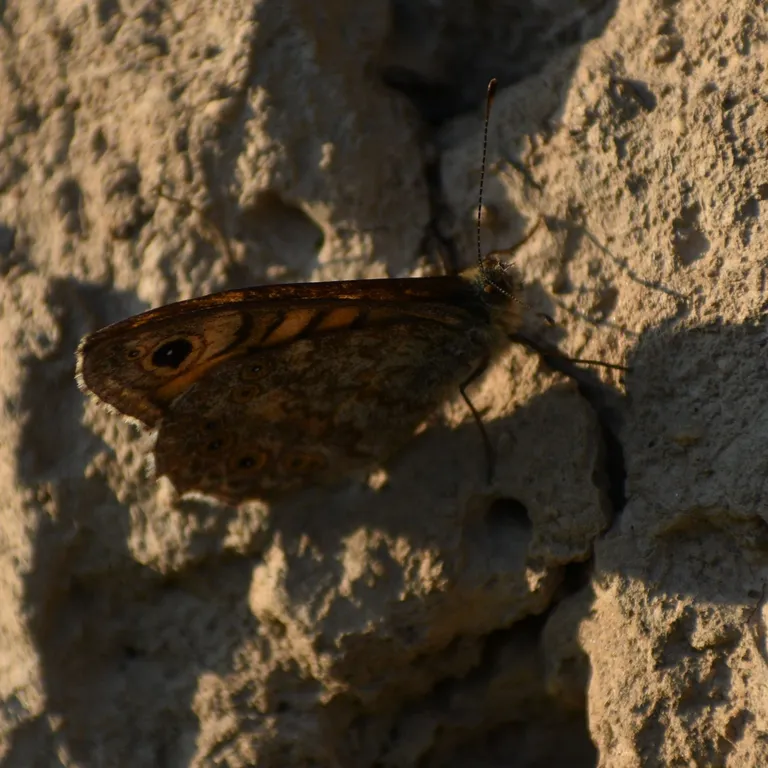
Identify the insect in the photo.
Lasiommata megera (also Pararge megera)
